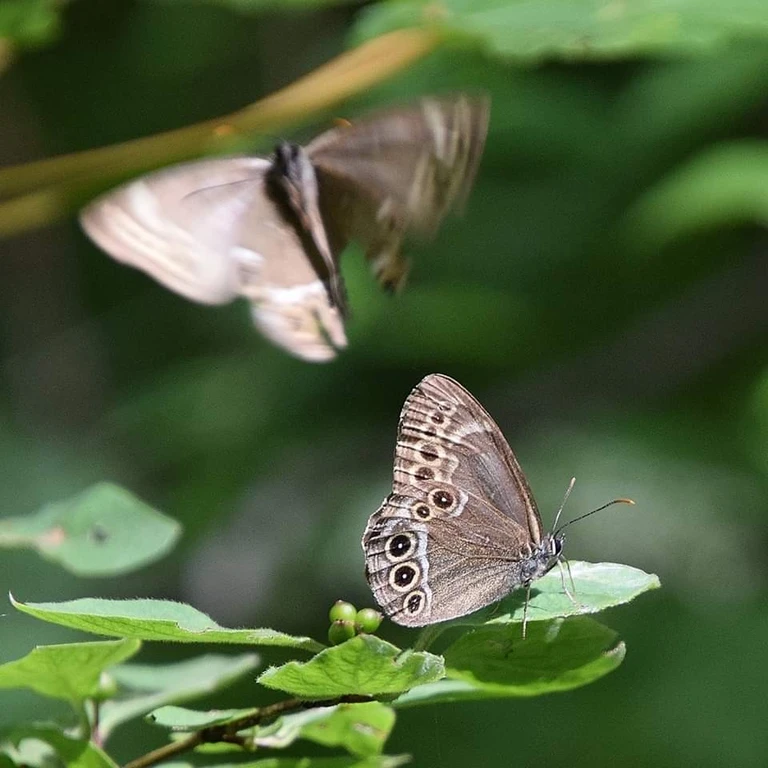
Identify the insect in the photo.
Lopinga achine (also Pararge achine)
